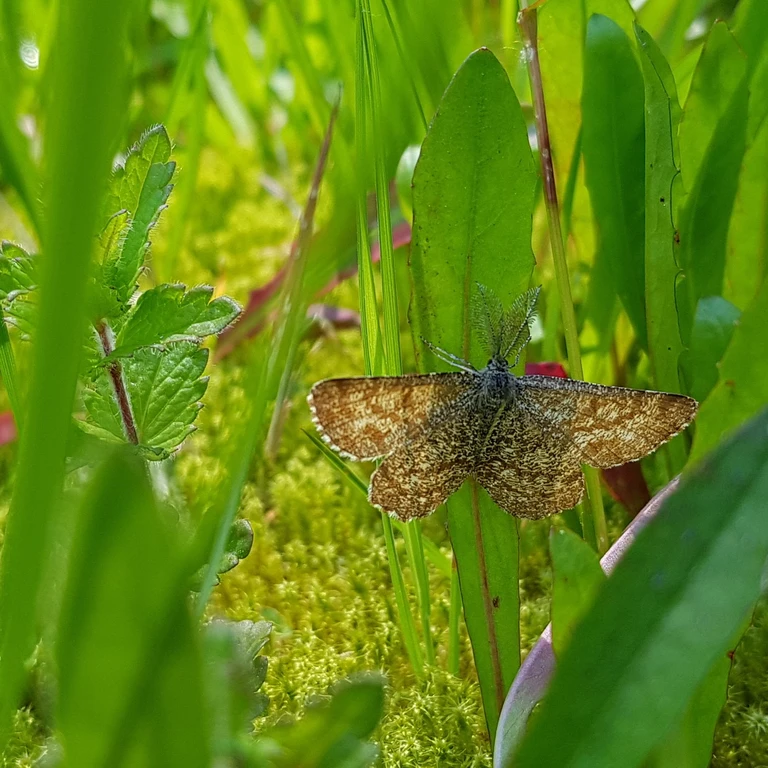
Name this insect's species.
Ematurga atomaria
